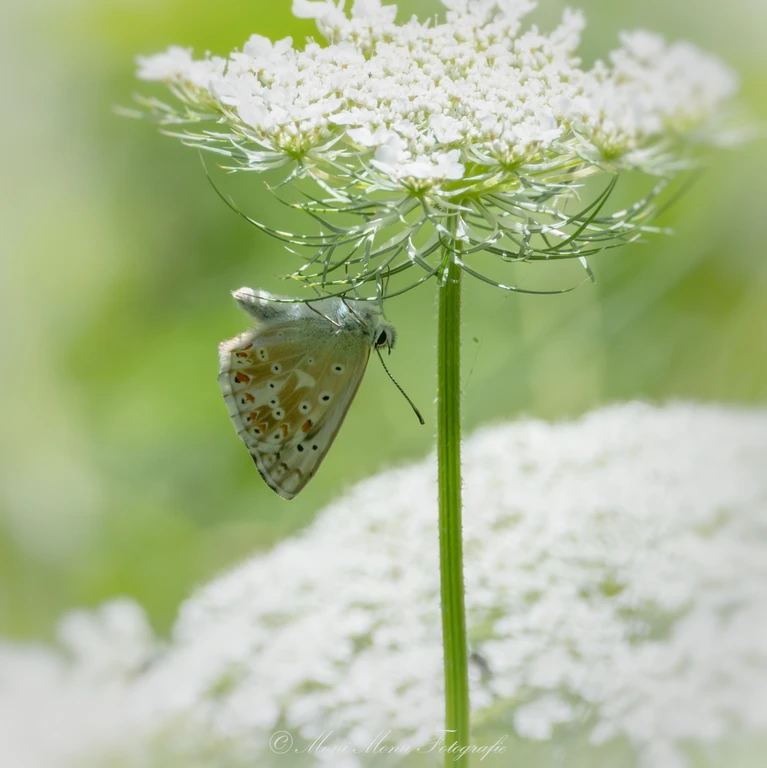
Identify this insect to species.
Lysandra coridon
